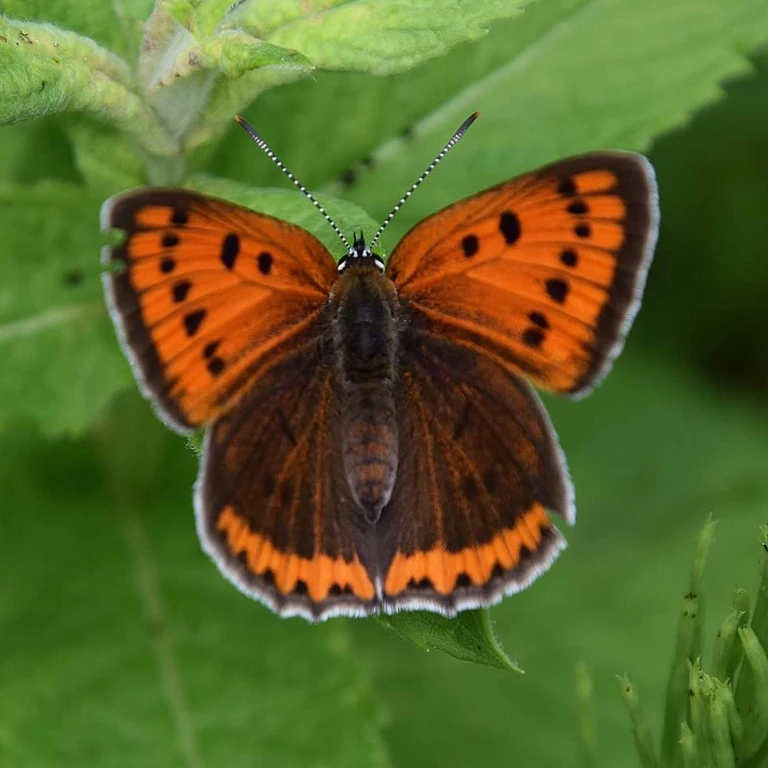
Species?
Lycaena dispar
